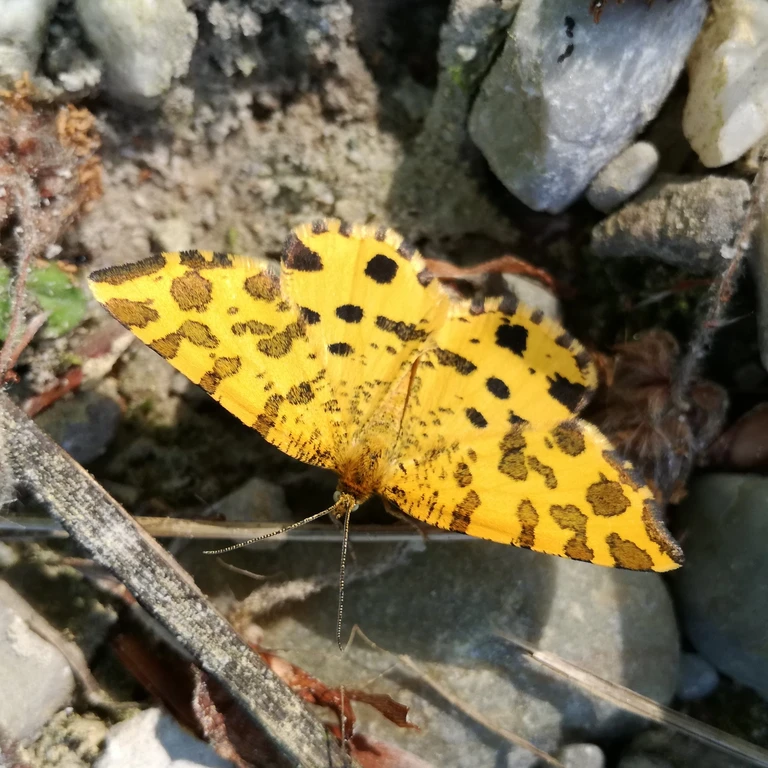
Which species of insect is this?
Pseudopanthera macularia
